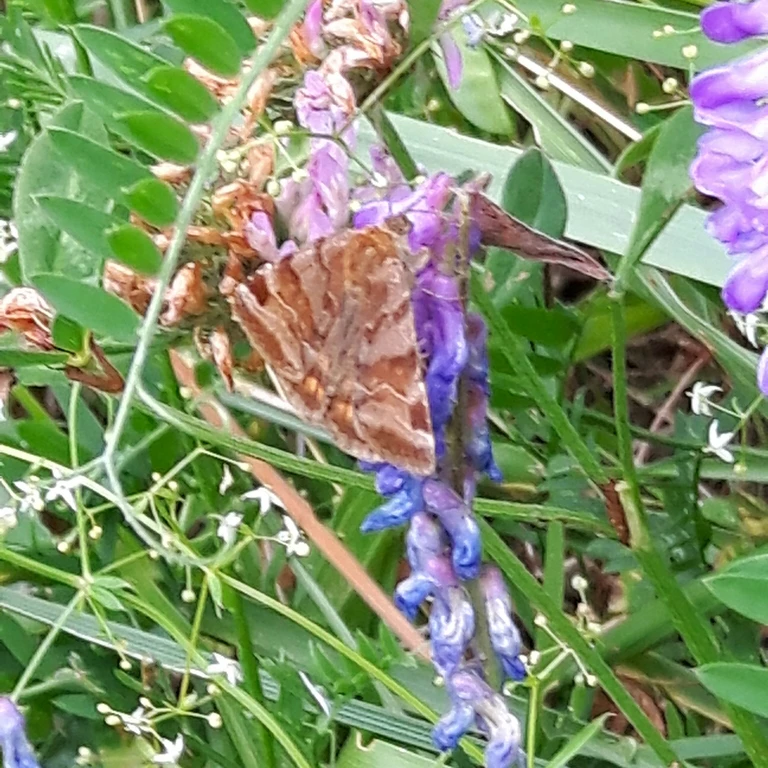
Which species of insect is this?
Euclidia glyphica
